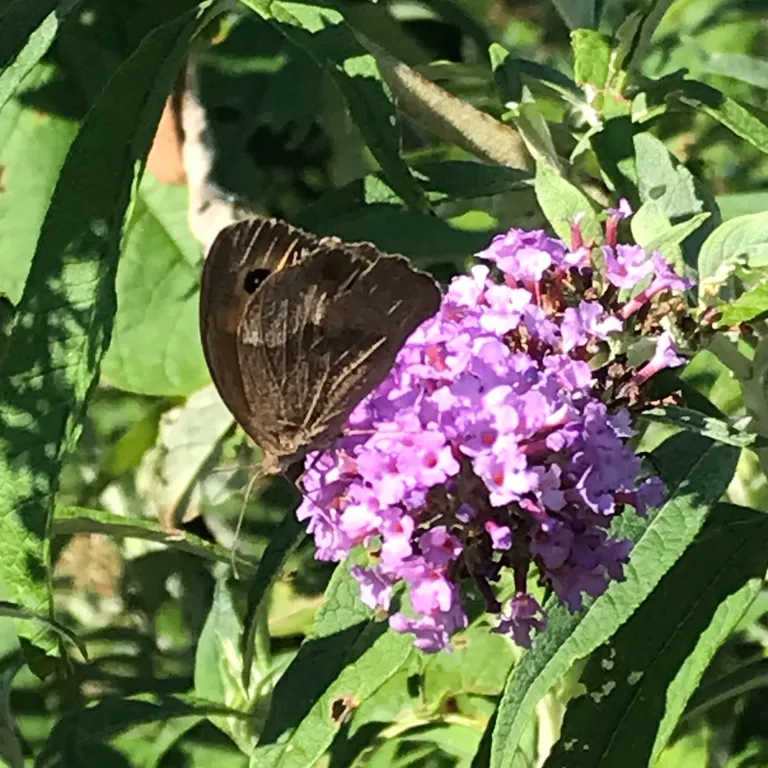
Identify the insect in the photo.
Maniola jurtina
